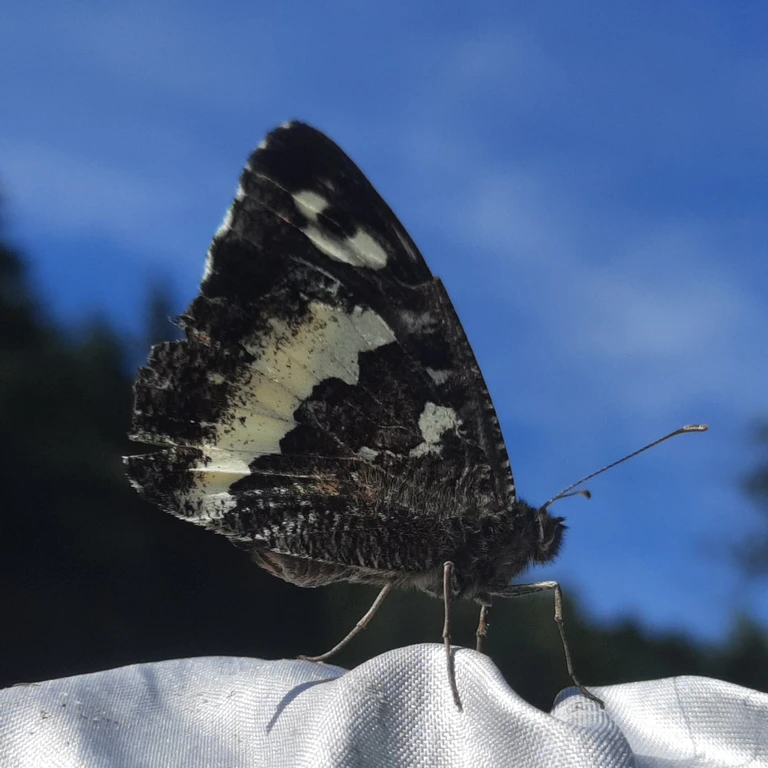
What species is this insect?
Brintesia circe
